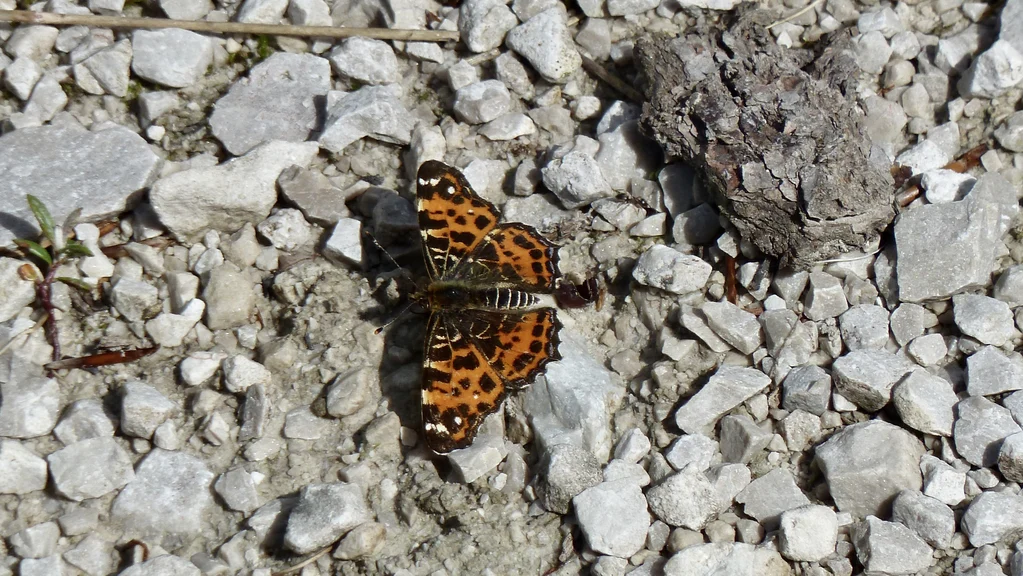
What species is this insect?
Araschnia levana
